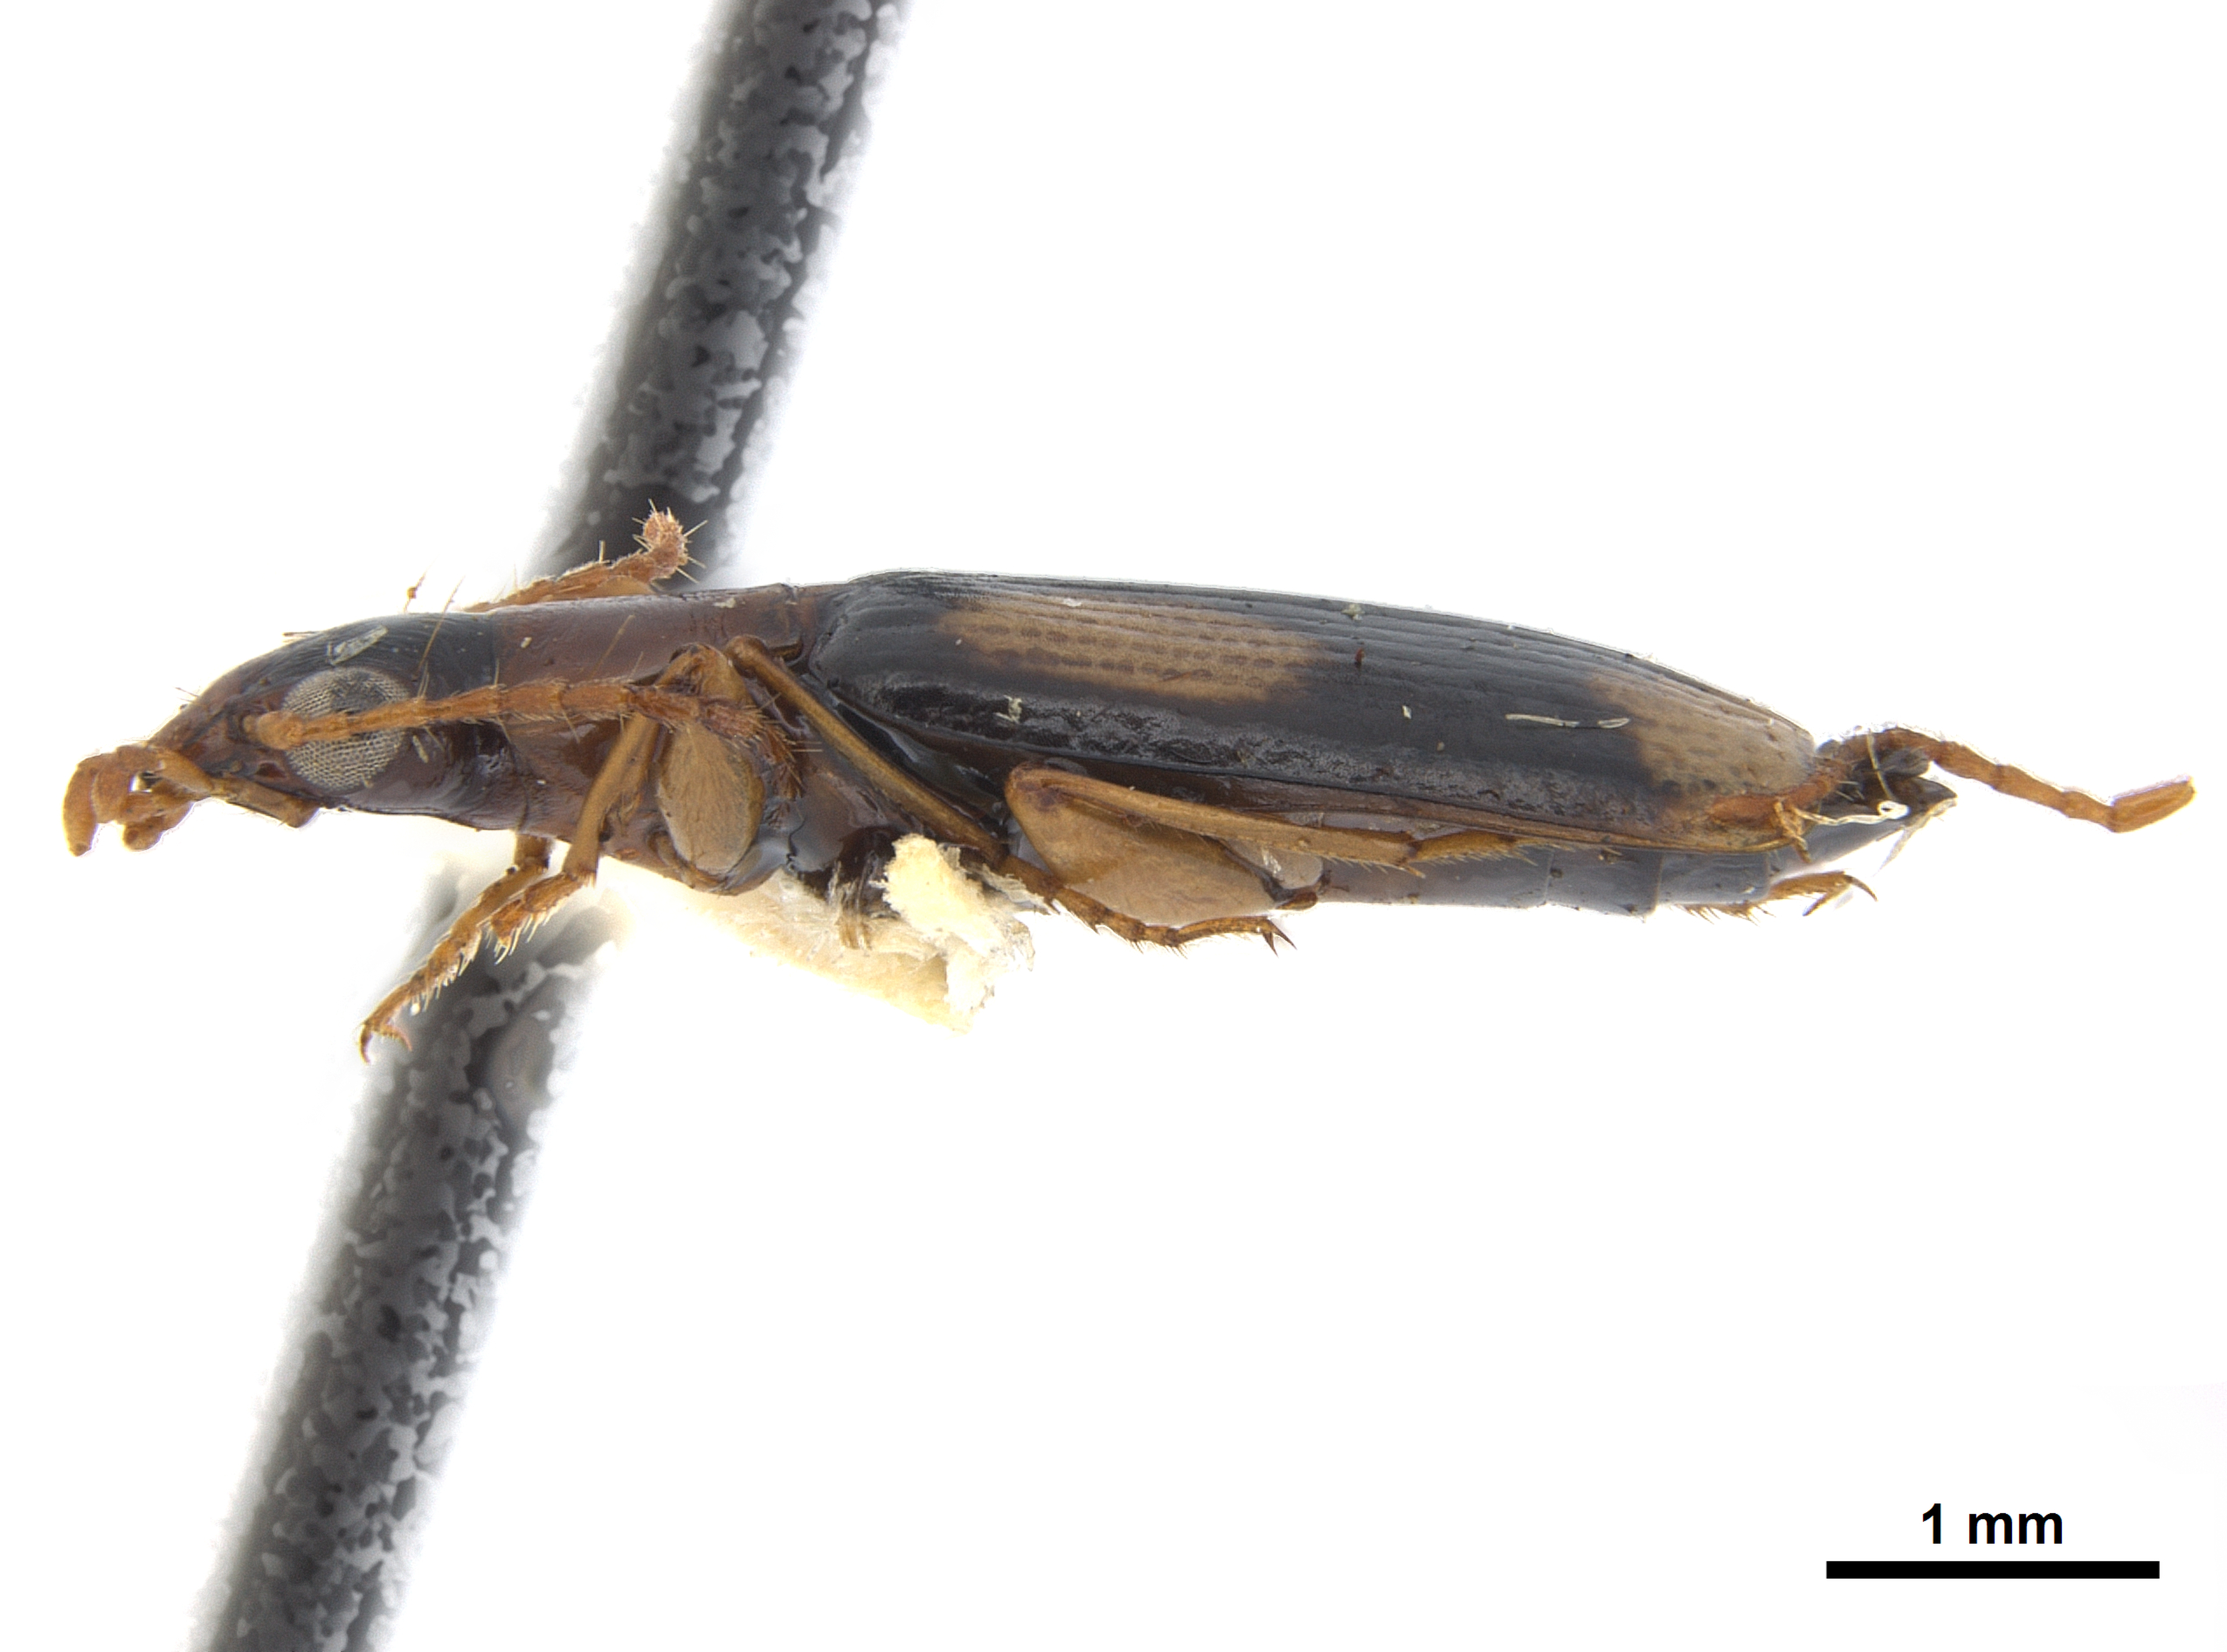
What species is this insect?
Dromius agilis (also Dromius maculatus)
